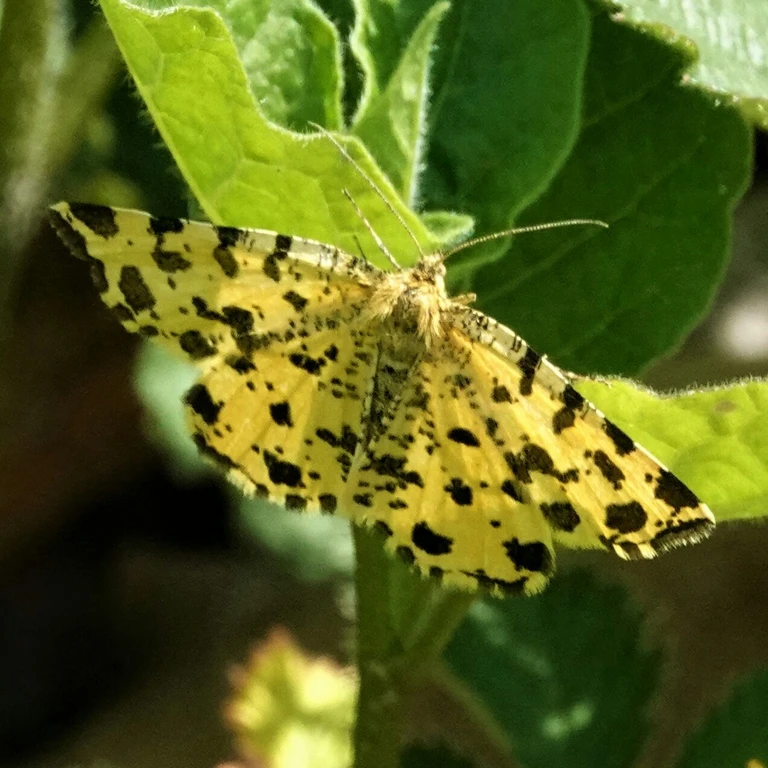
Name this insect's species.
Pseudopanthera macularia
